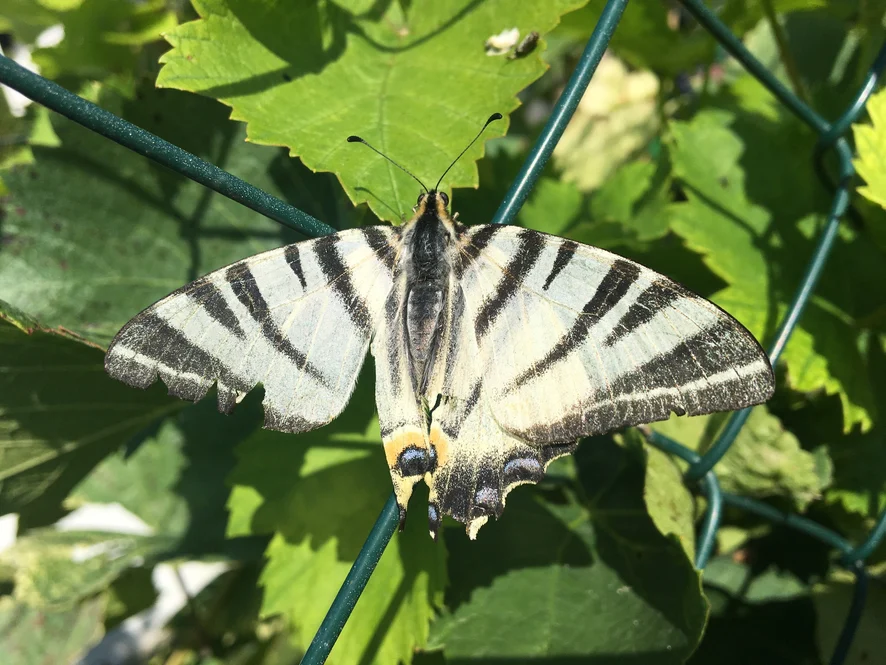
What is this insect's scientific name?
Iphiclides podalirius
